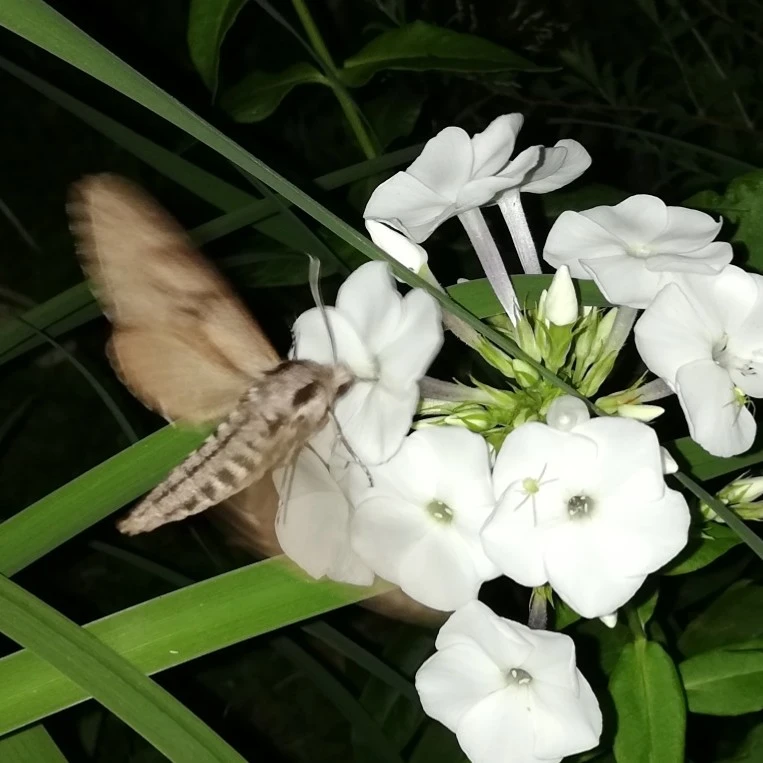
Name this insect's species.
Sphinx pinastri
